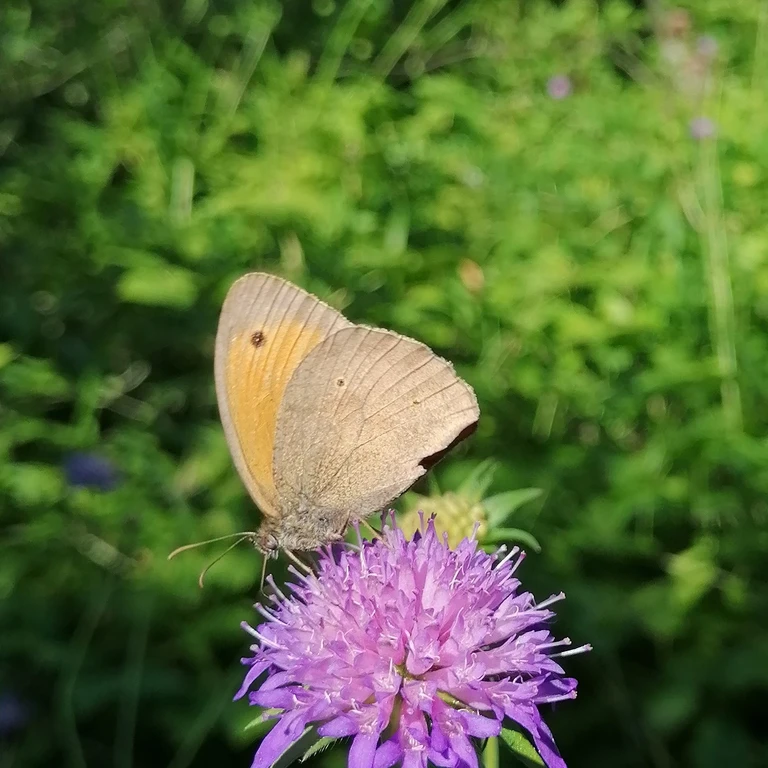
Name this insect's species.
Maniola jurtina
